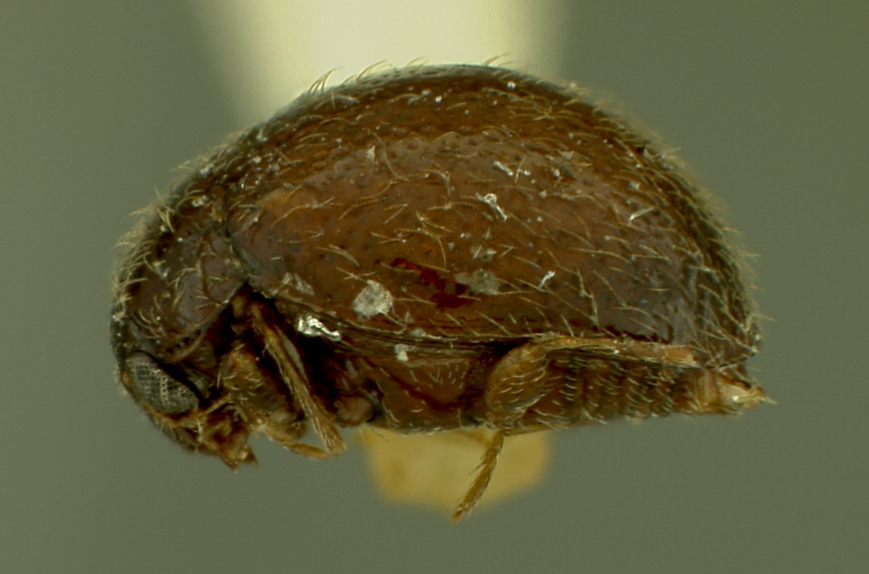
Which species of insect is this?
Anamorphus pusillus
